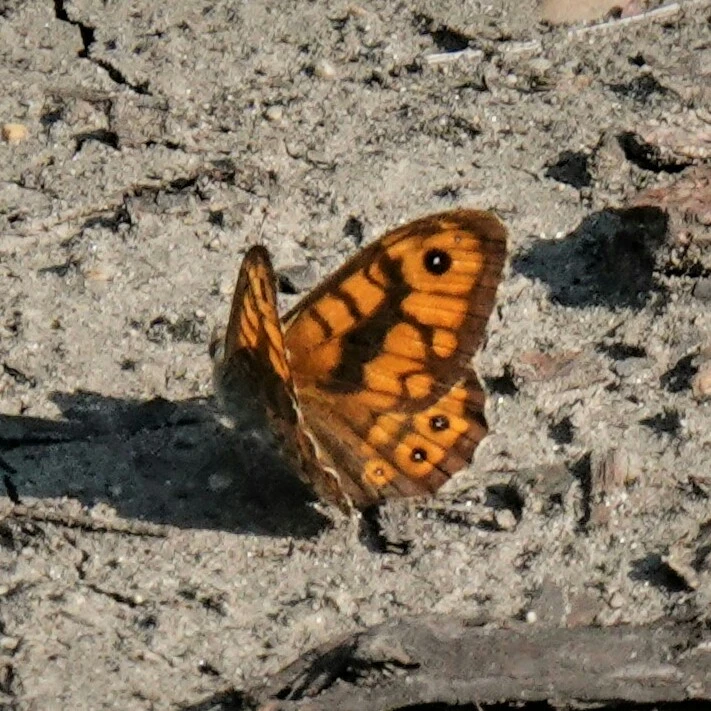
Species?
Lasiommata megera (also Pararge megera)
